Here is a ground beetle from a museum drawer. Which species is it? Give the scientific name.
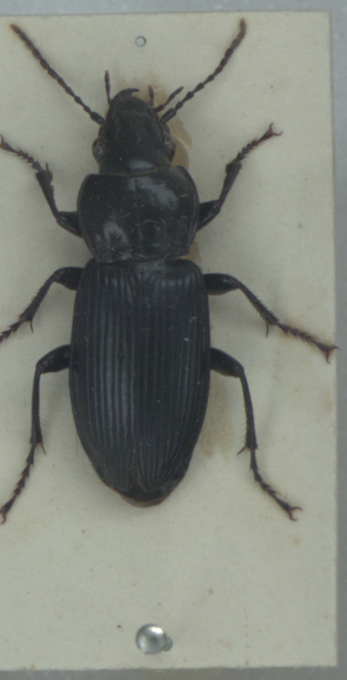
Pterostichus melanarius
